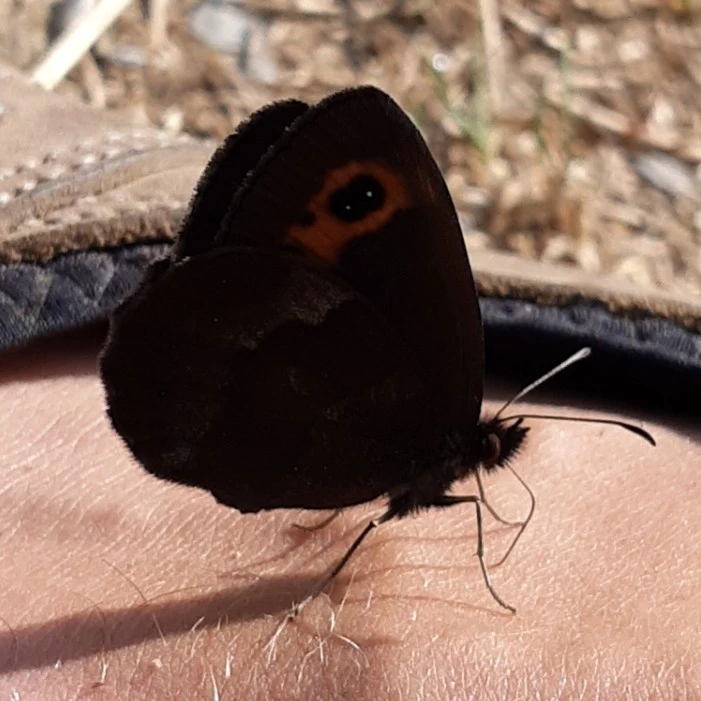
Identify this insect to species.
Erebia aethiops
